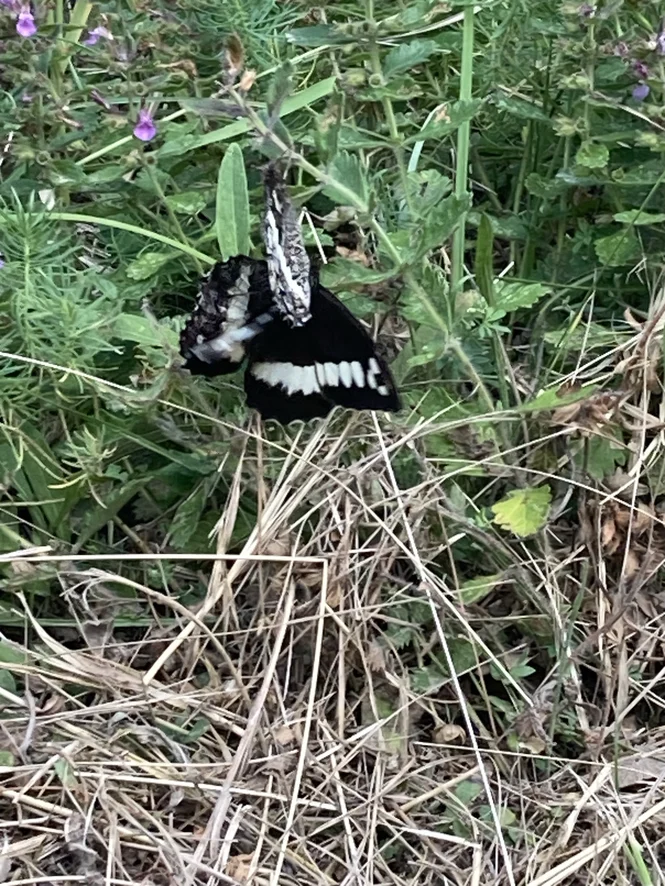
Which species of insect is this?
Brintesia circe
